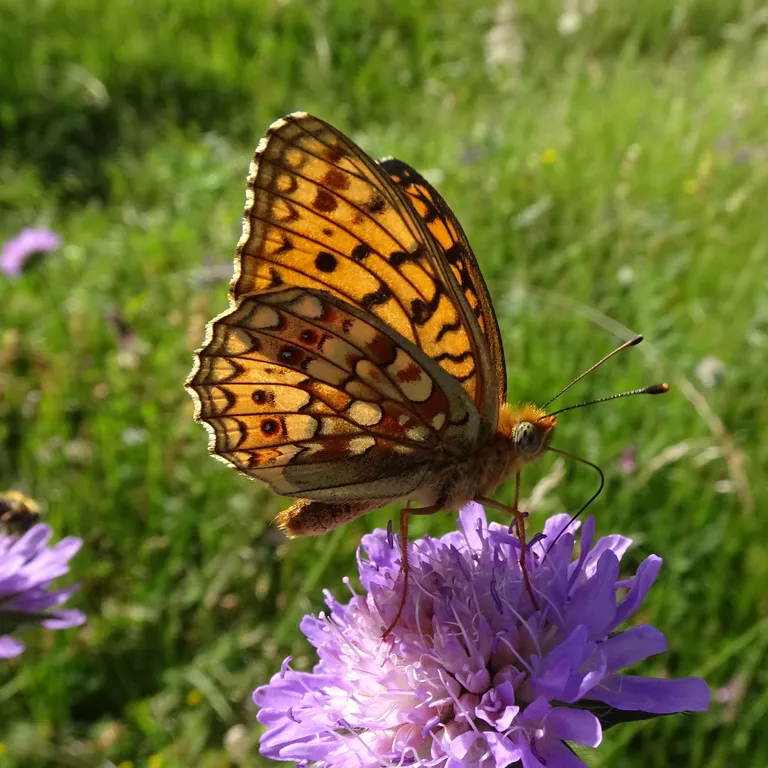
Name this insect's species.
Fabriciana niobe
